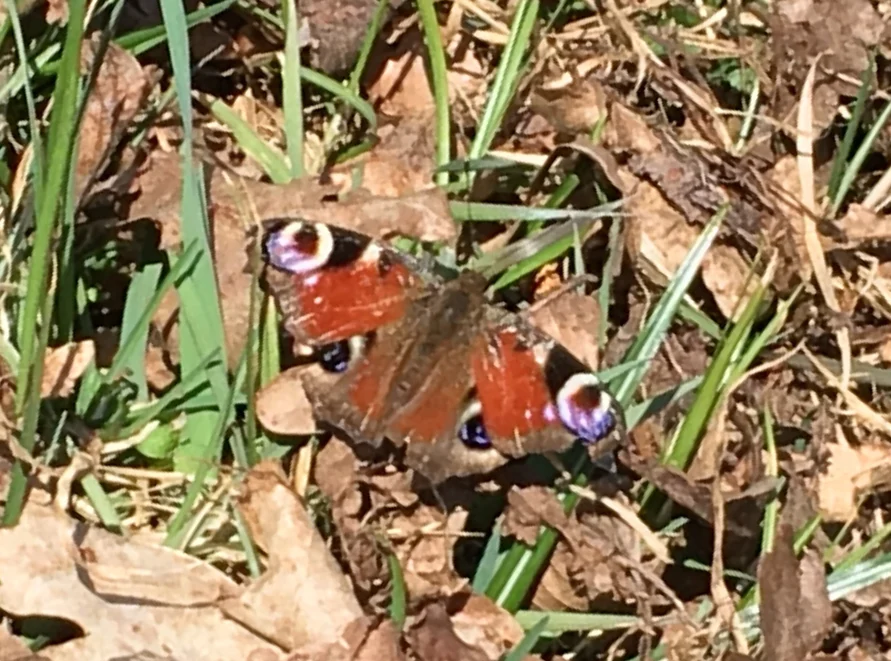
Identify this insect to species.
Aglais io
